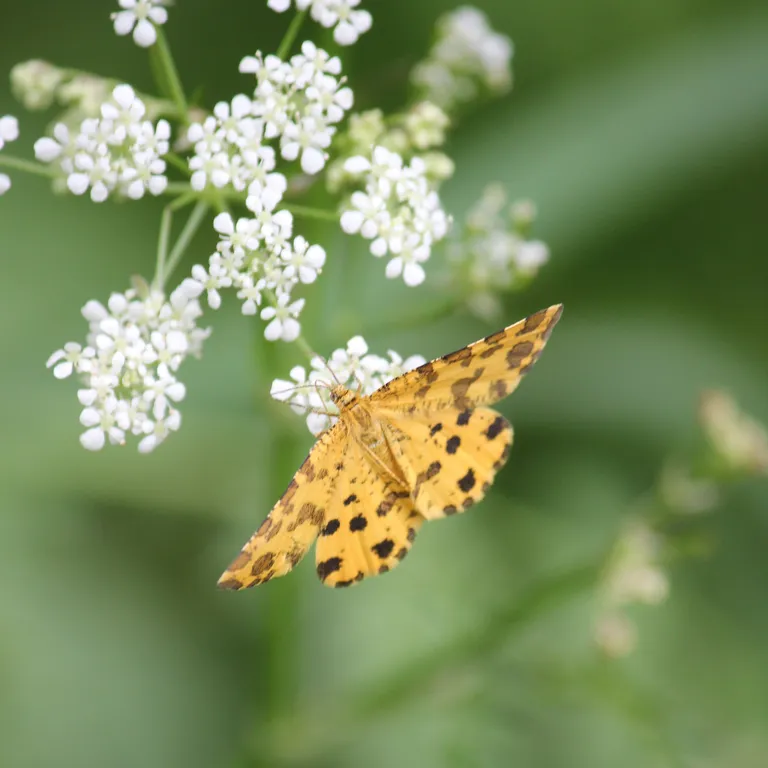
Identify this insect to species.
Pseudopanthera macularia
